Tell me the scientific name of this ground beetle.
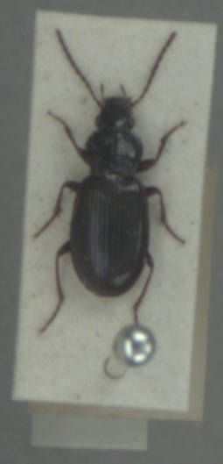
Pterostichus strenuus
